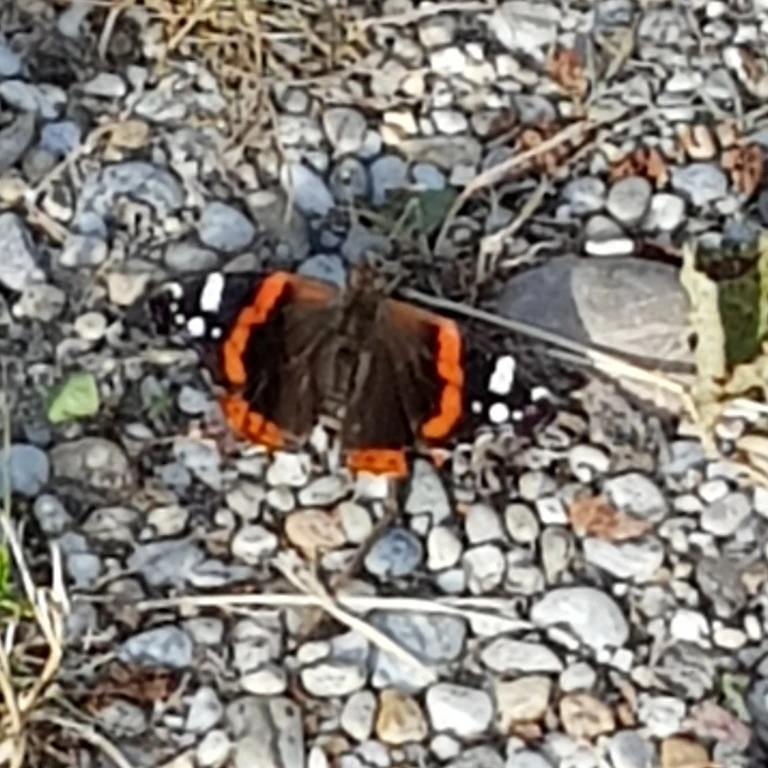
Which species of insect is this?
Vanessa atalanta
